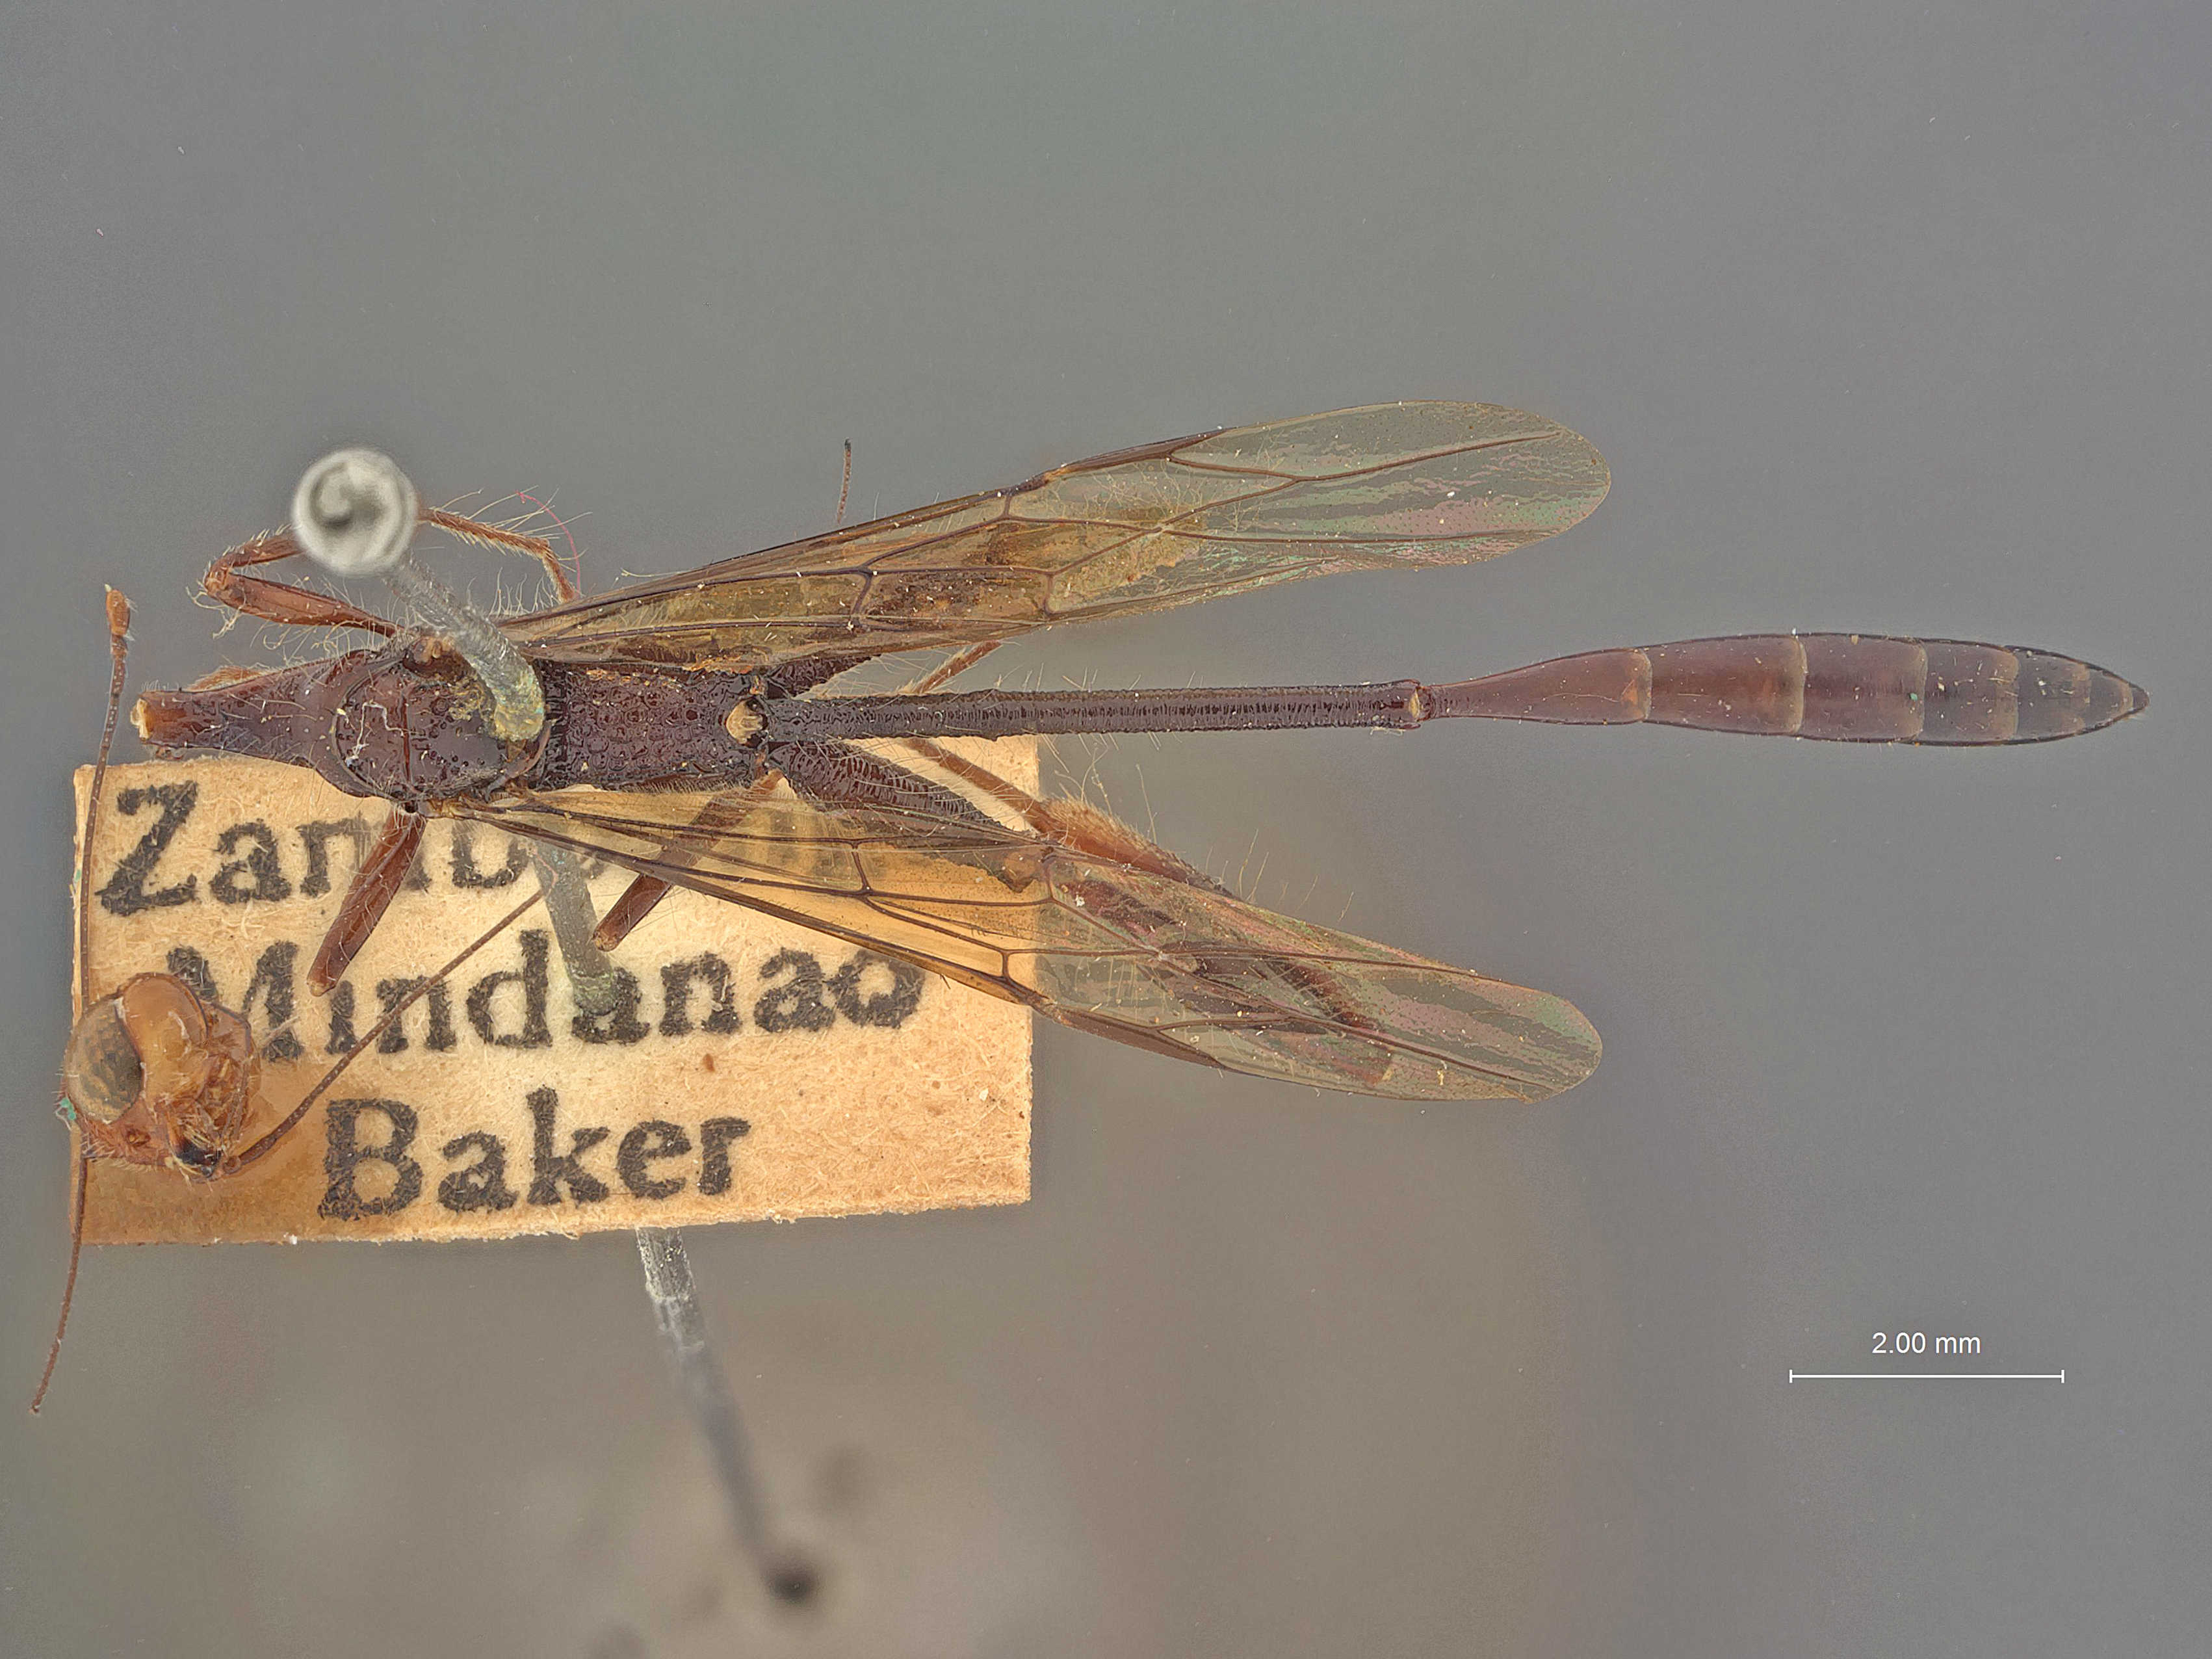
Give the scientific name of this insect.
Stephanus rufus
